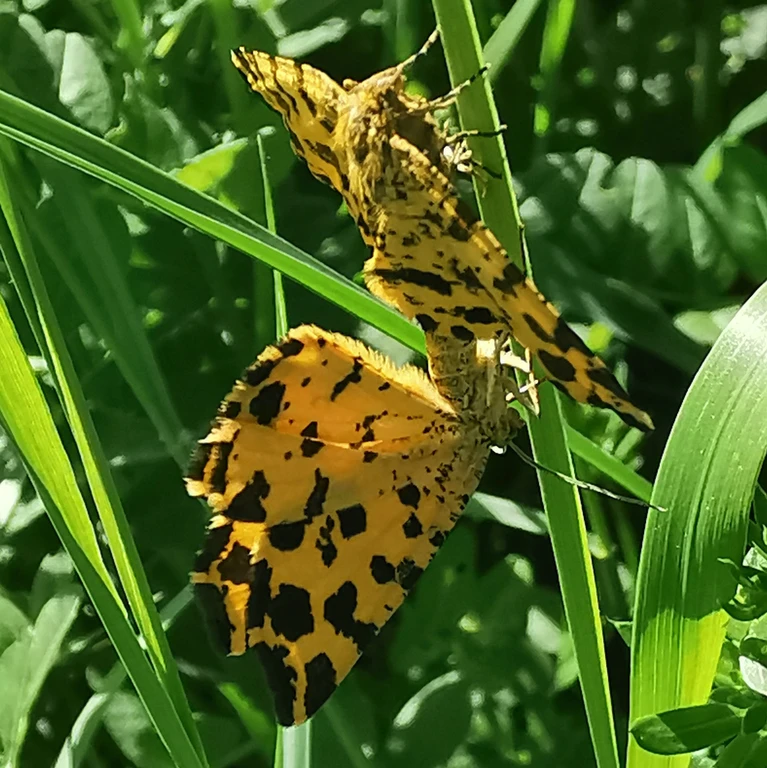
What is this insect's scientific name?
Pseudopanthera macularia
